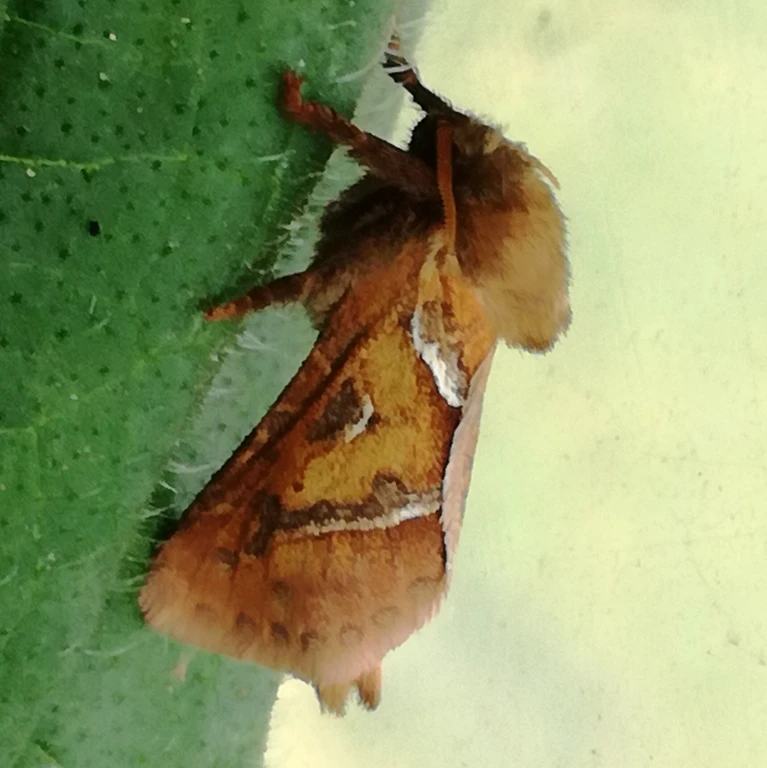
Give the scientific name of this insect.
Triodia sylvina
